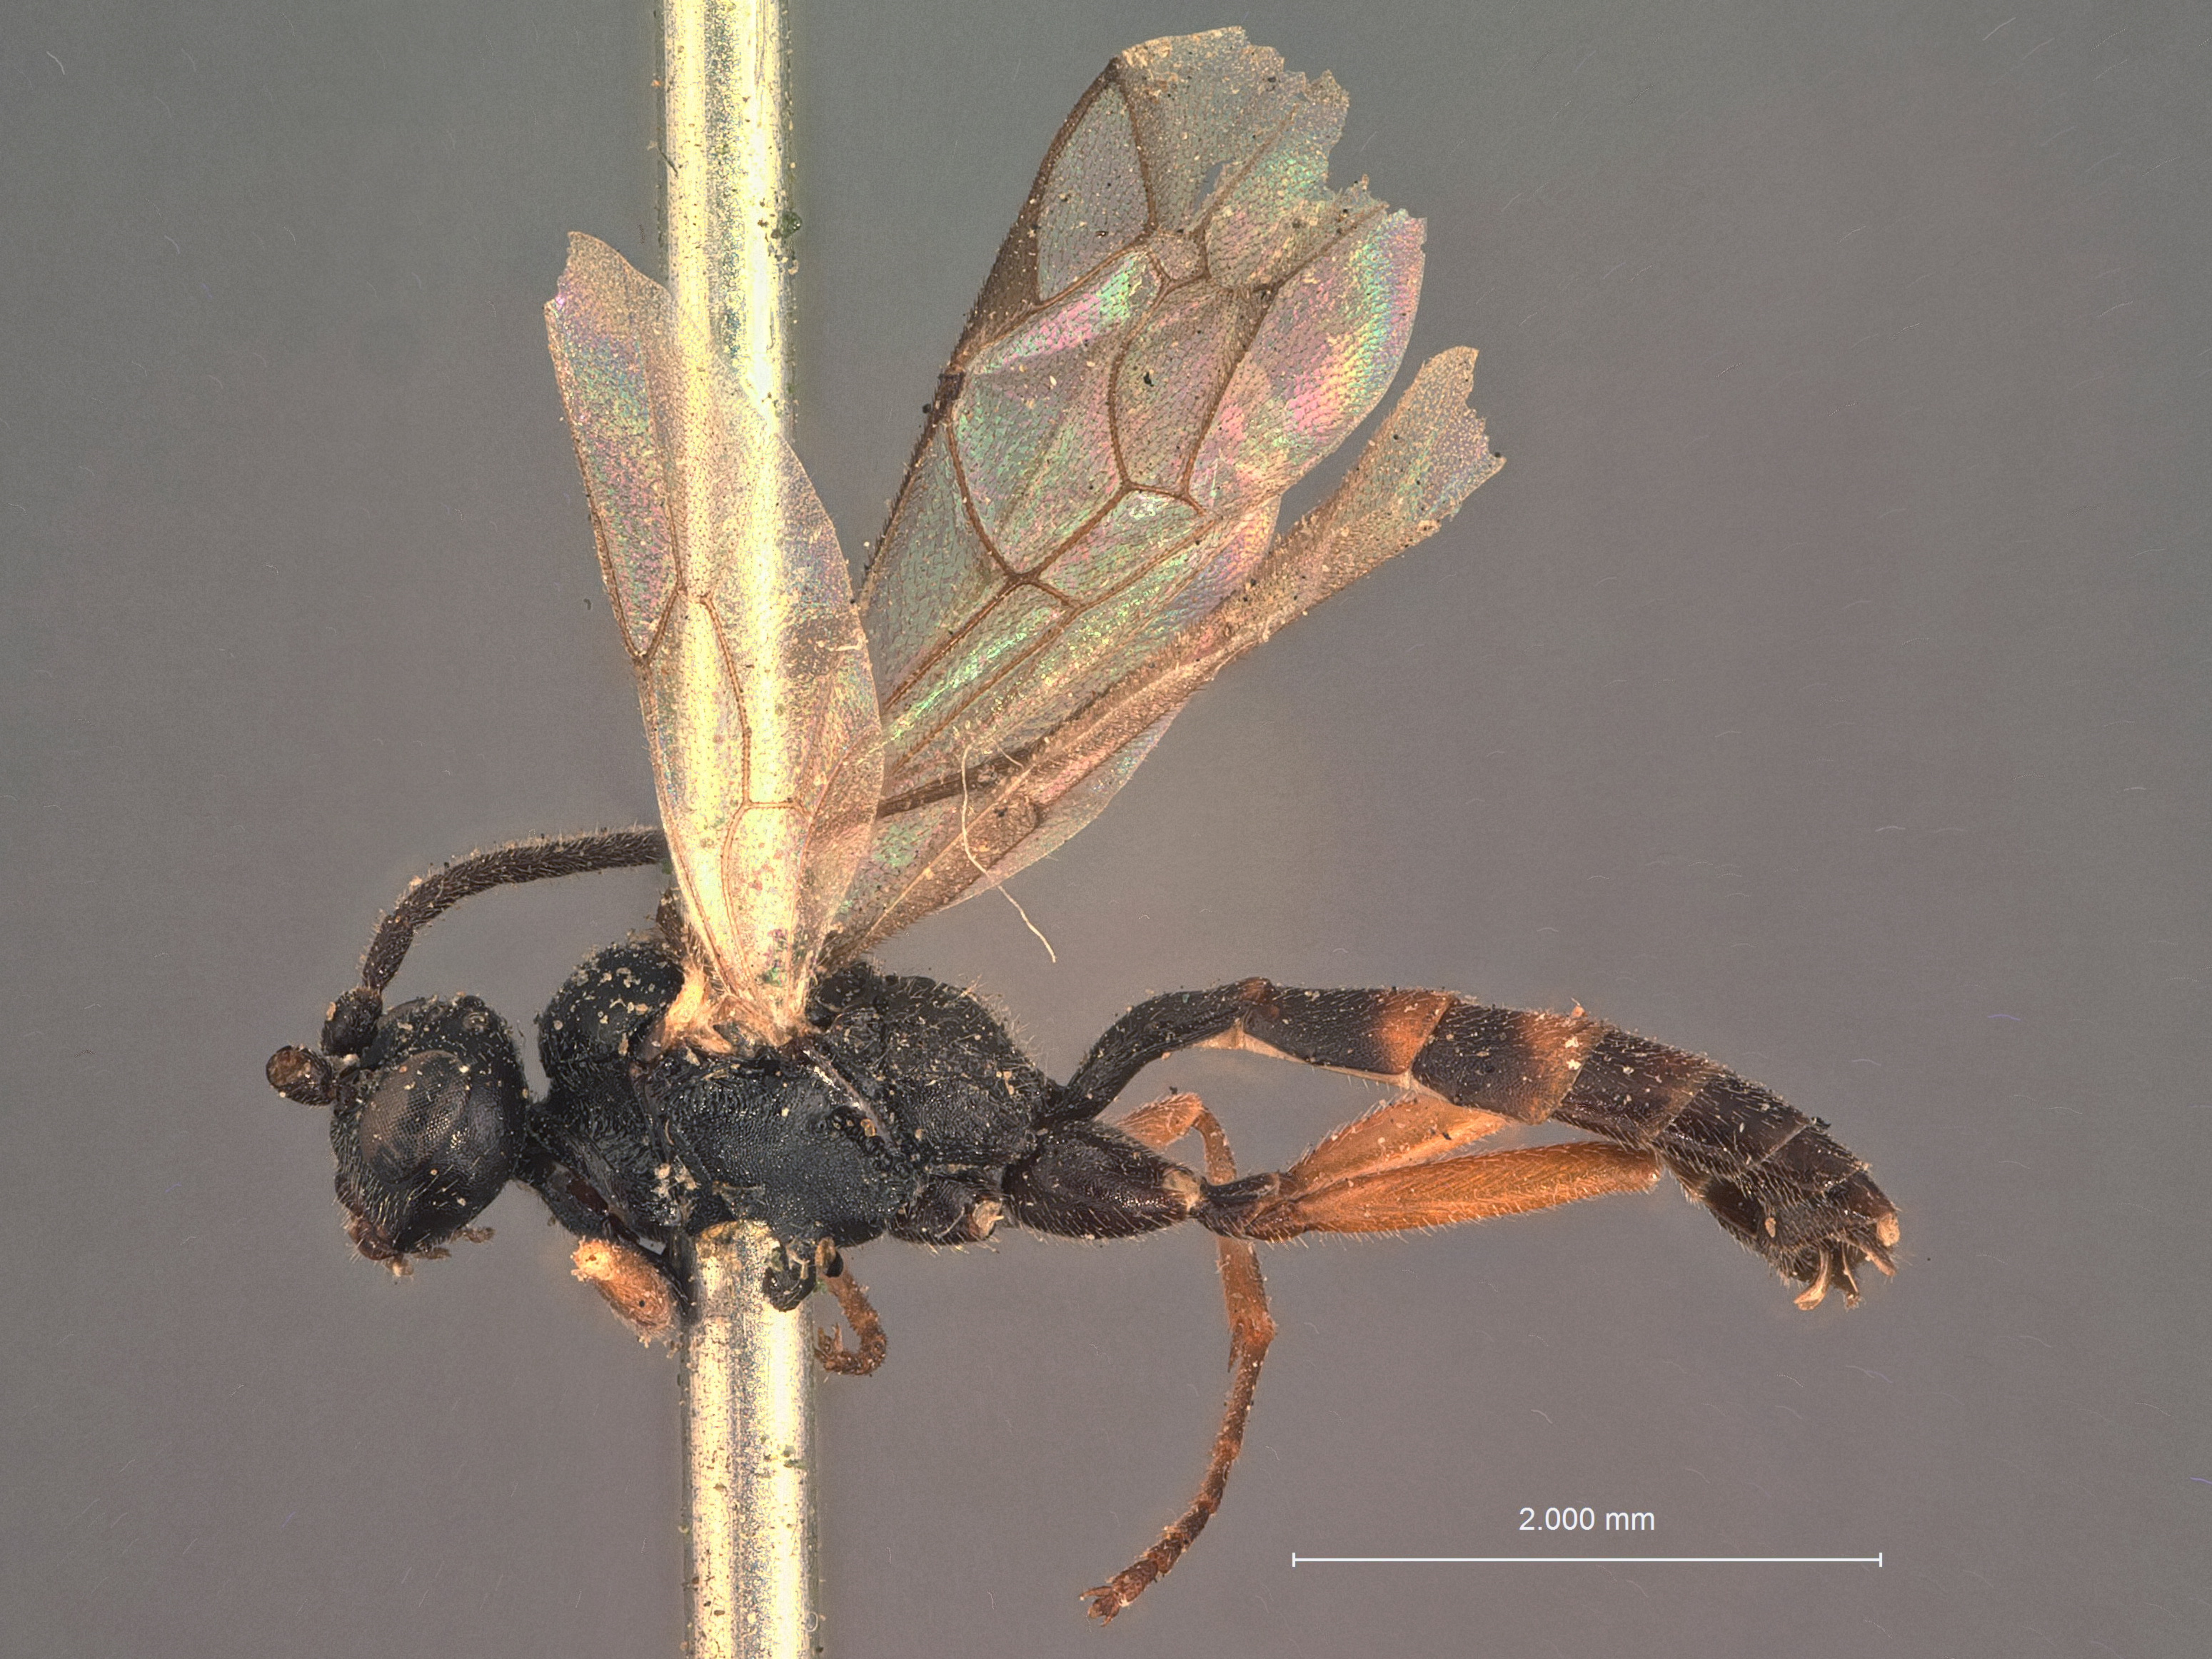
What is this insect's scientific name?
Microcryptus trifasciatus
